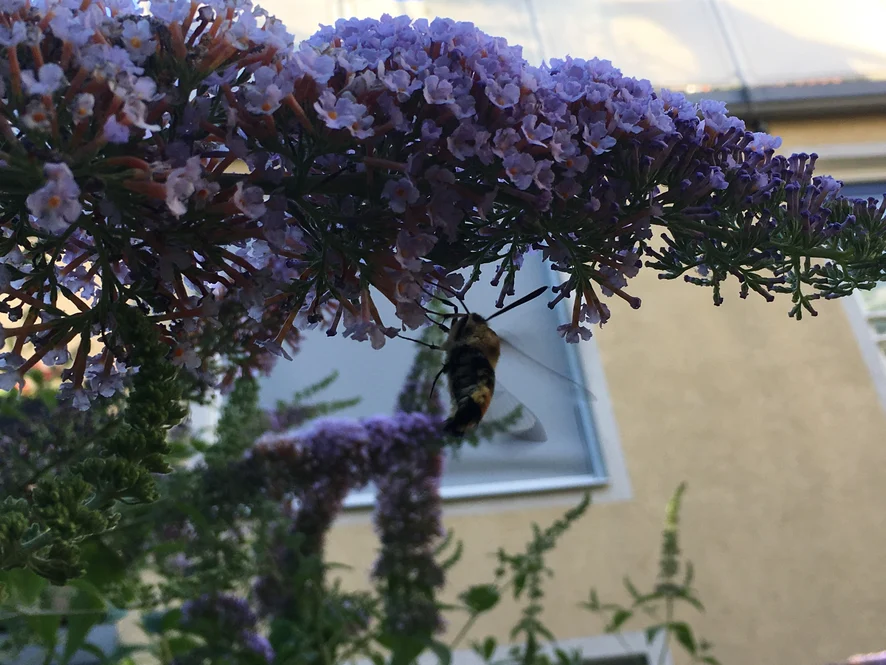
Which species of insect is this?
Macroglossum stellatarum
